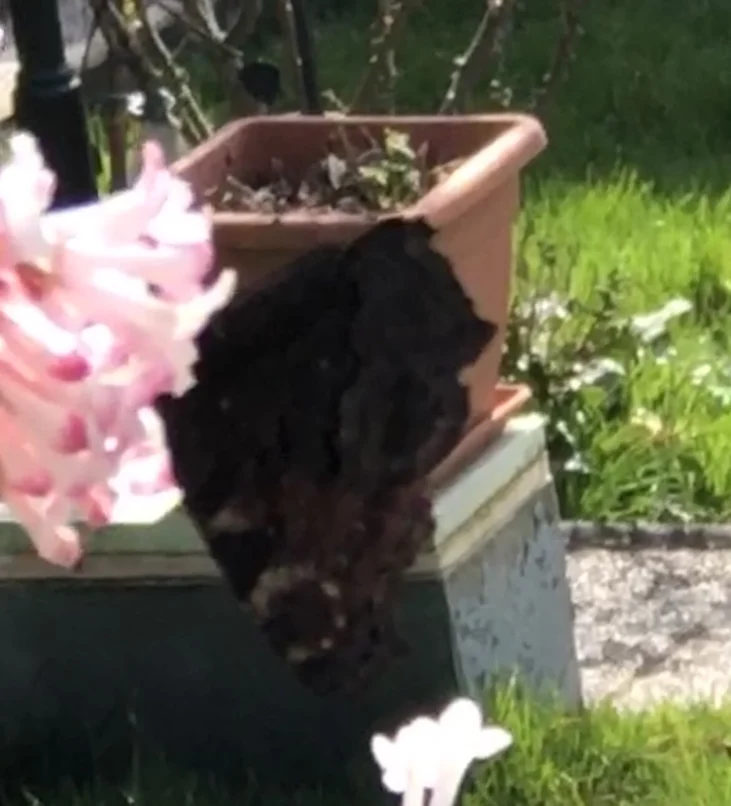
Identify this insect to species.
Aglais io
